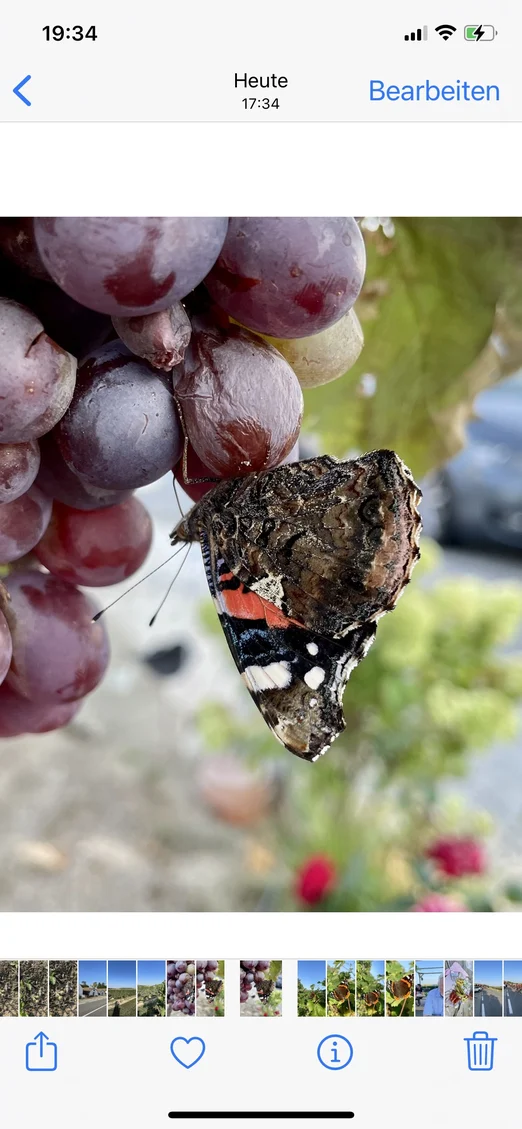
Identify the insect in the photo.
Vanessa atalanta
